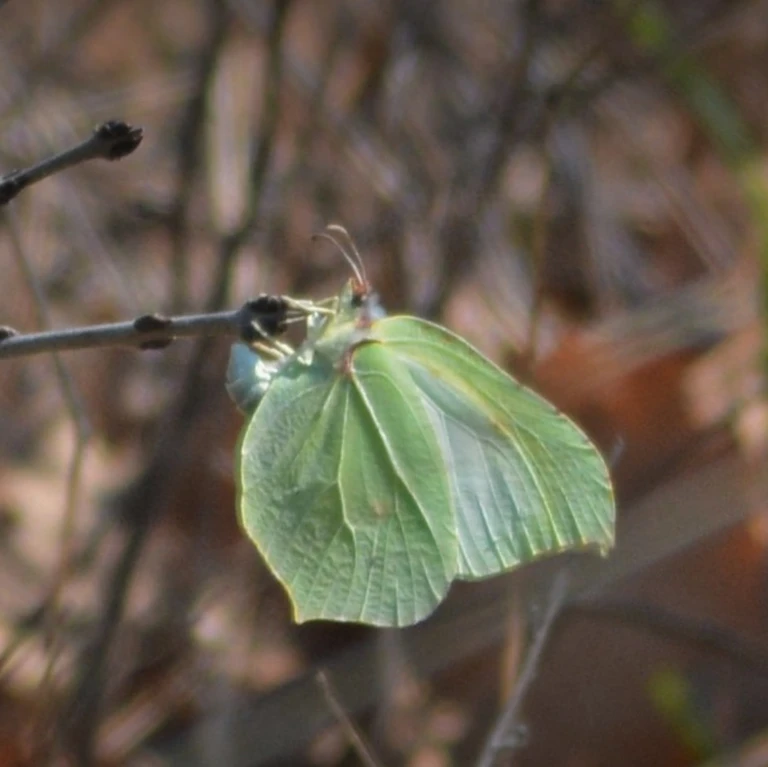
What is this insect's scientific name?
Gonepteryx rhamni
